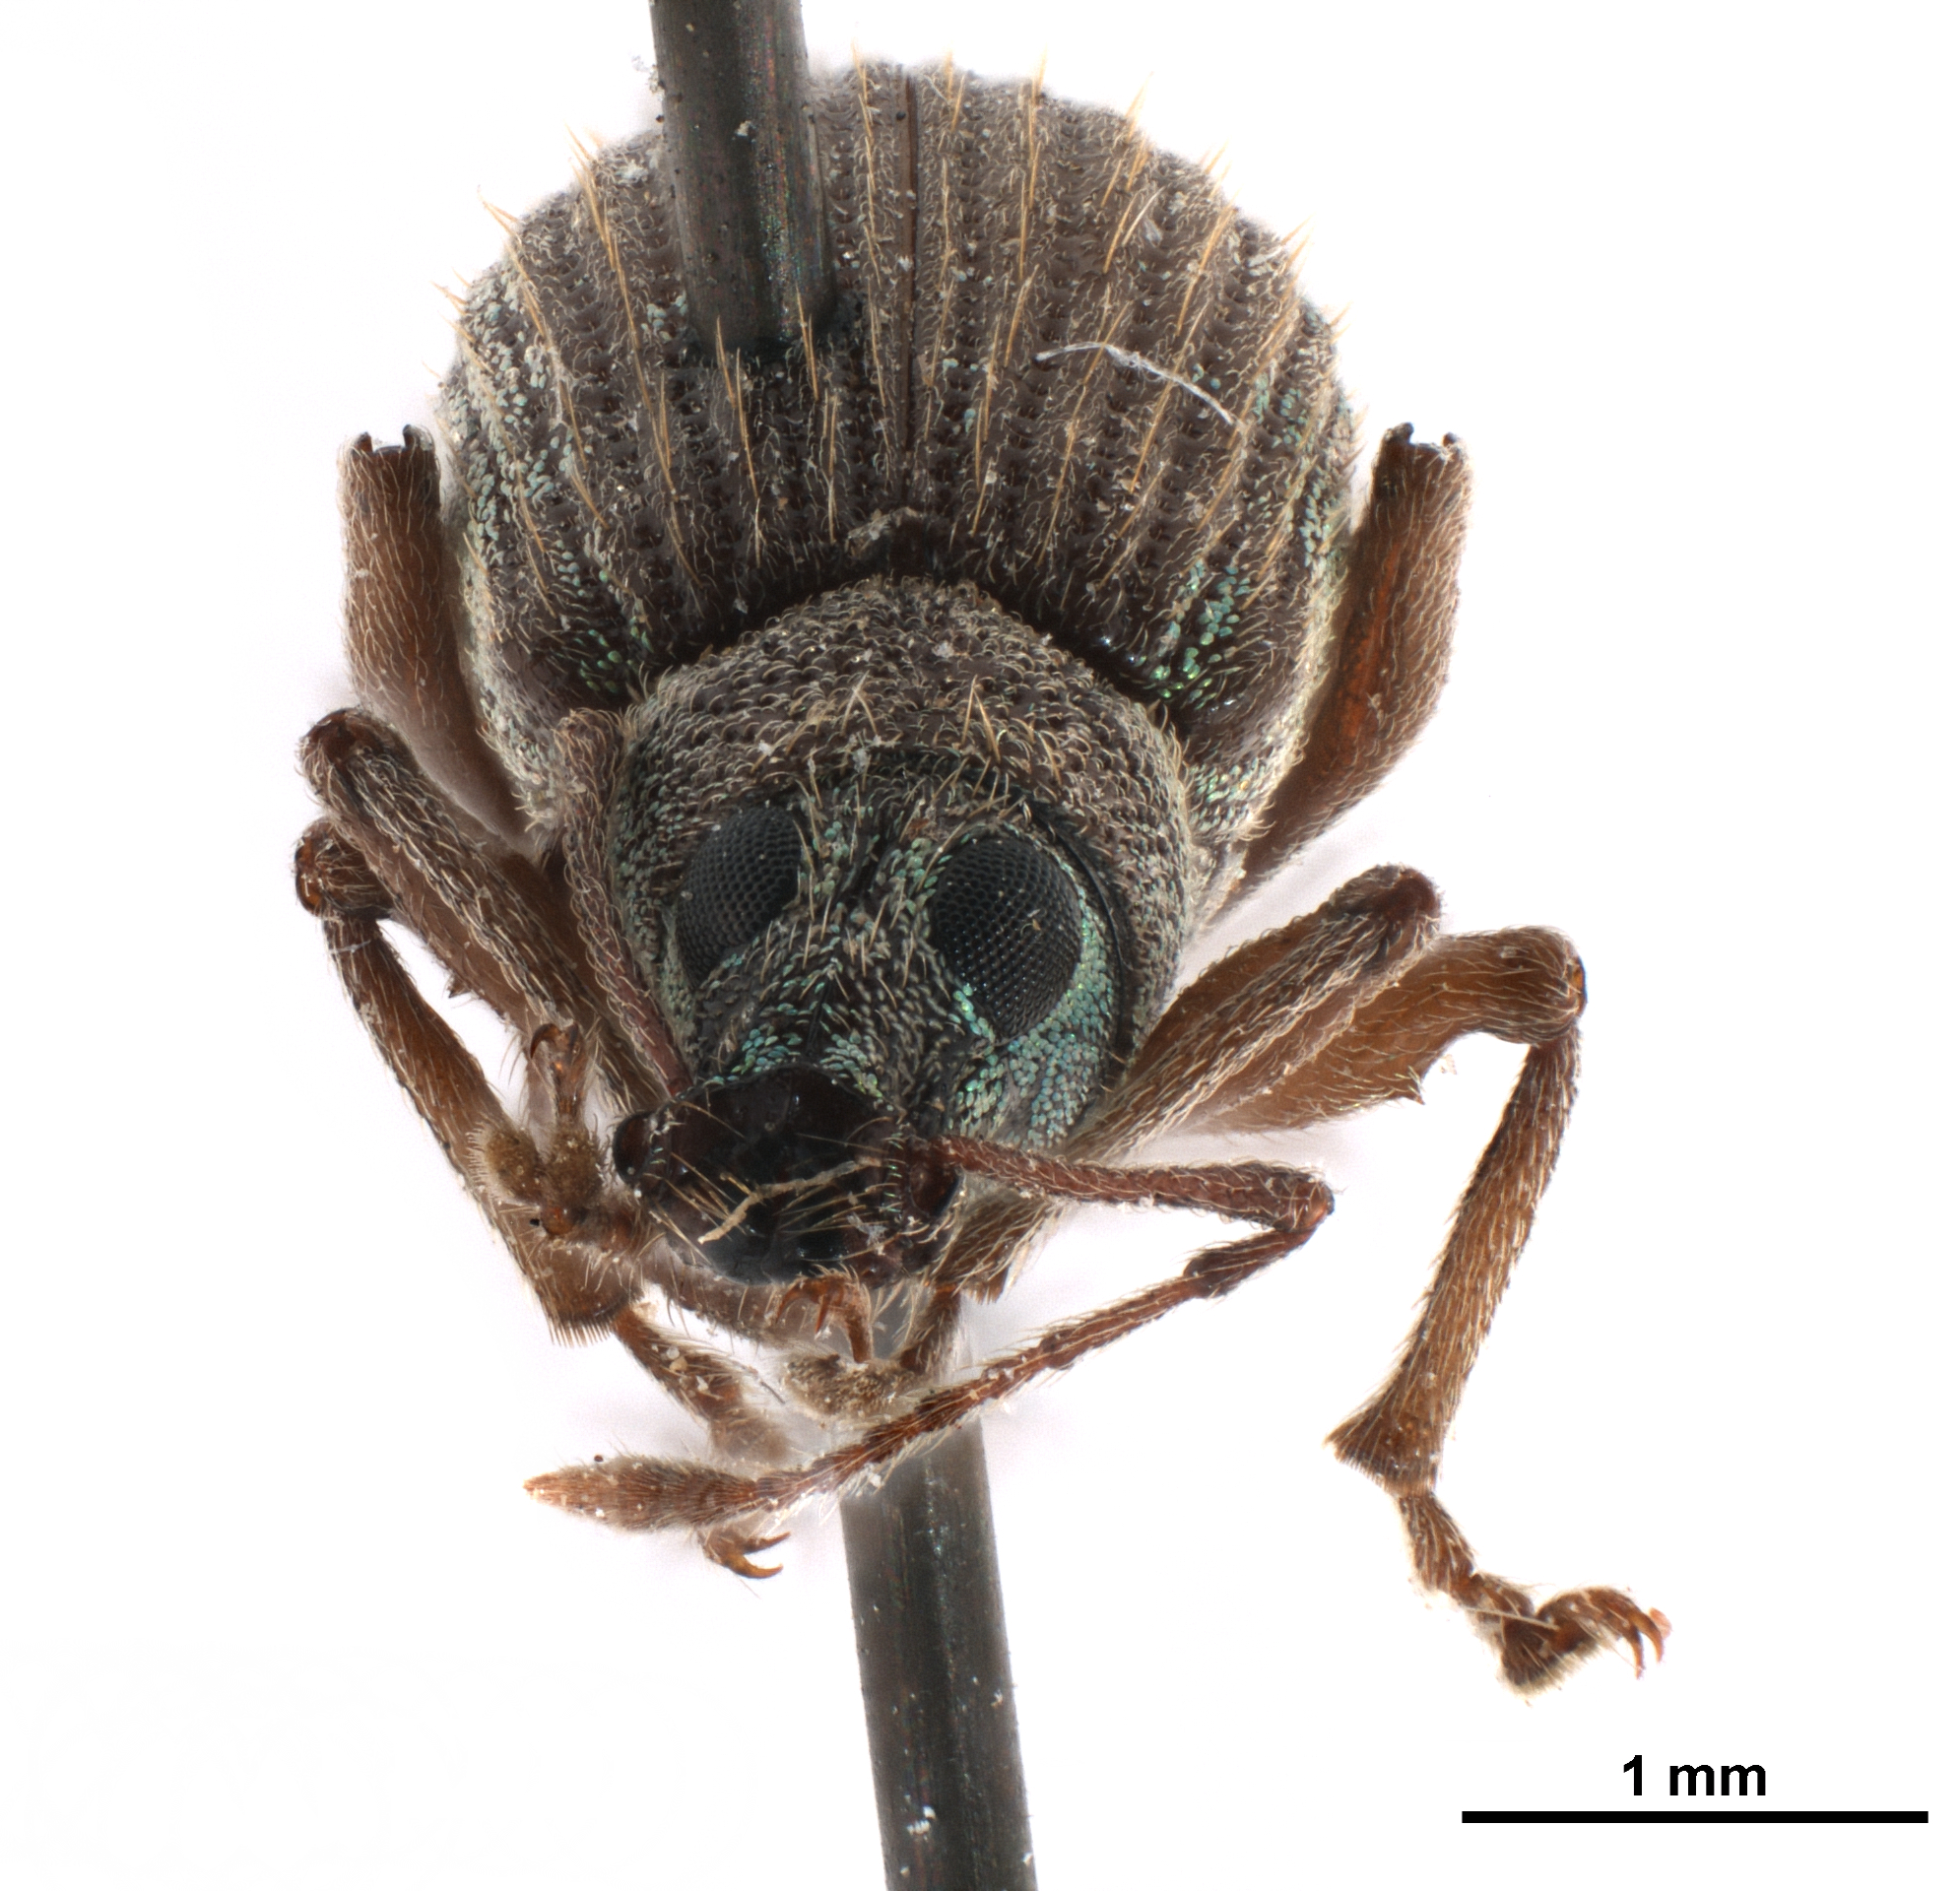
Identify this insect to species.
Cyrtepistomus castaneus
